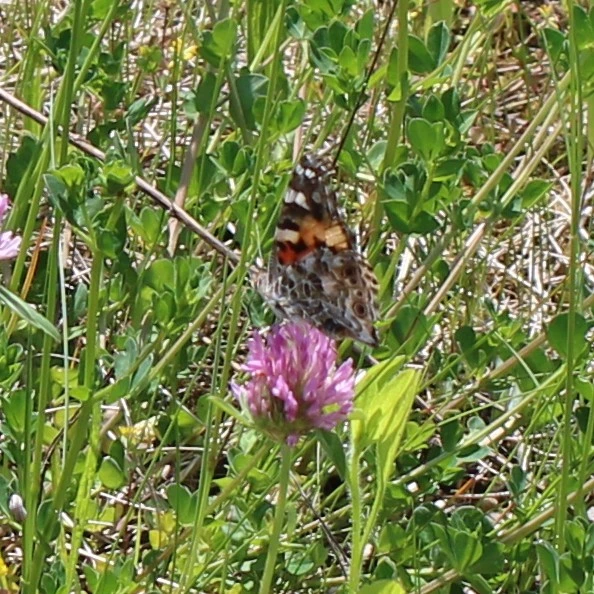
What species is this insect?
Vanessa cardui
